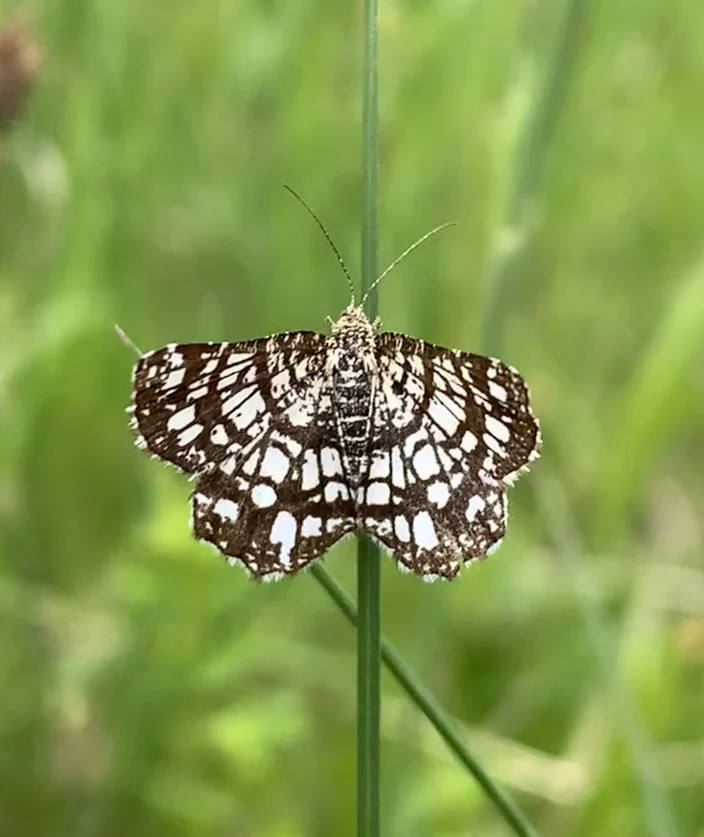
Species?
Chiasmia clathrata
